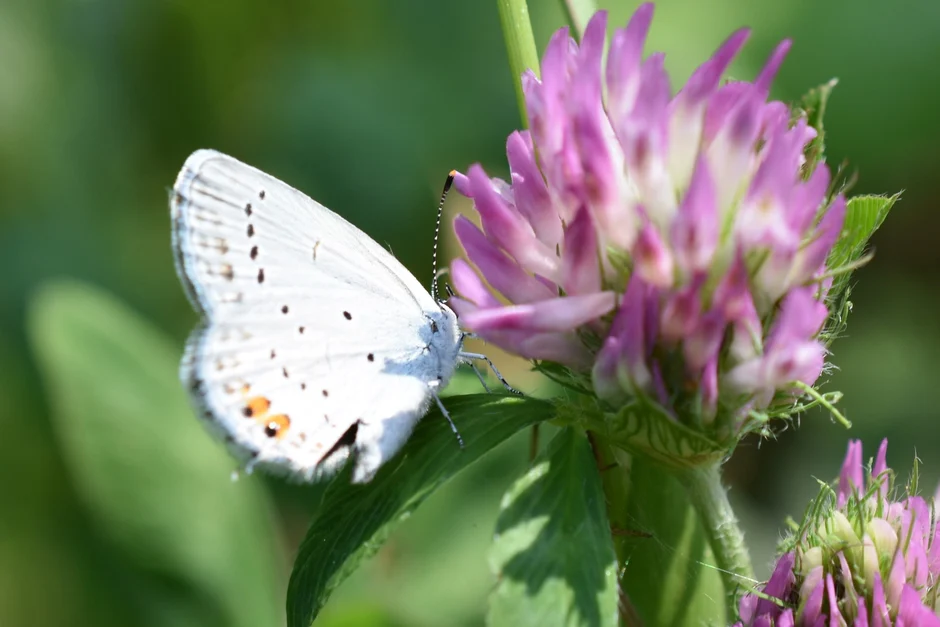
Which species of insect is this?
Cupido argiades (also Elkalyce argiades)
